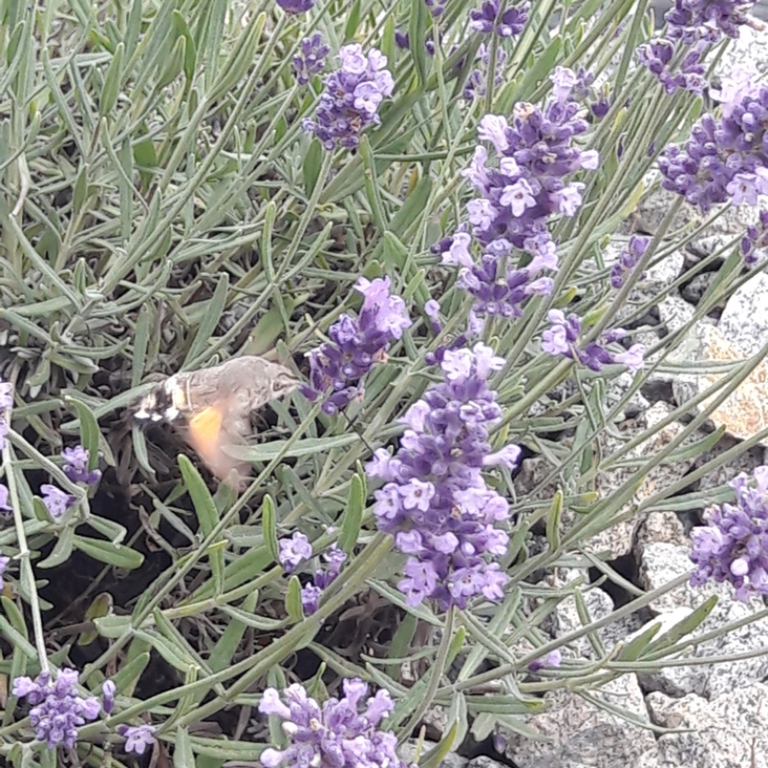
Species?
Macroglossum stellatarum
